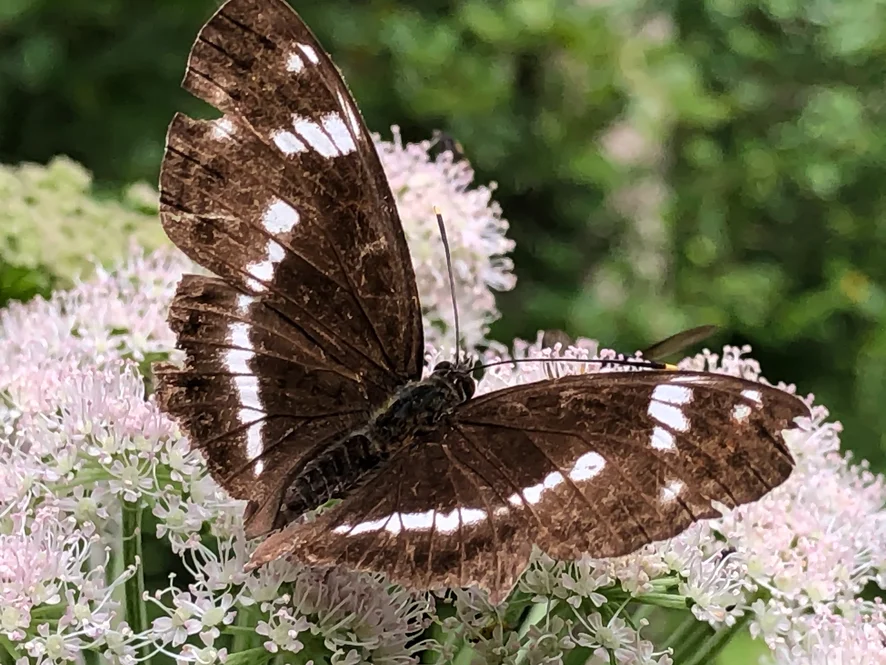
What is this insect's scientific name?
Limenitis camilla (also Ladoga camilla)
